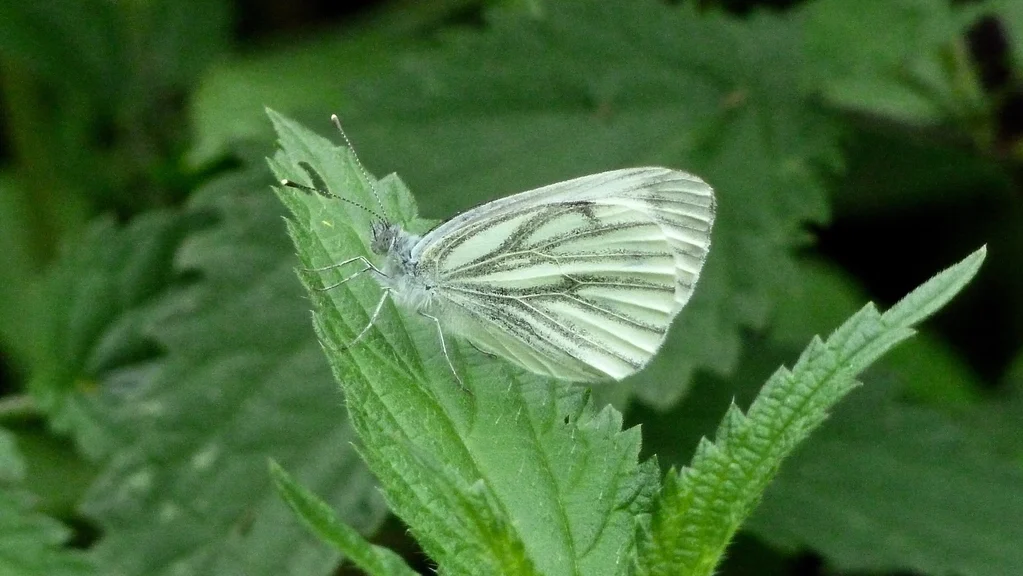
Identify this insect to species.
Pieris napi
